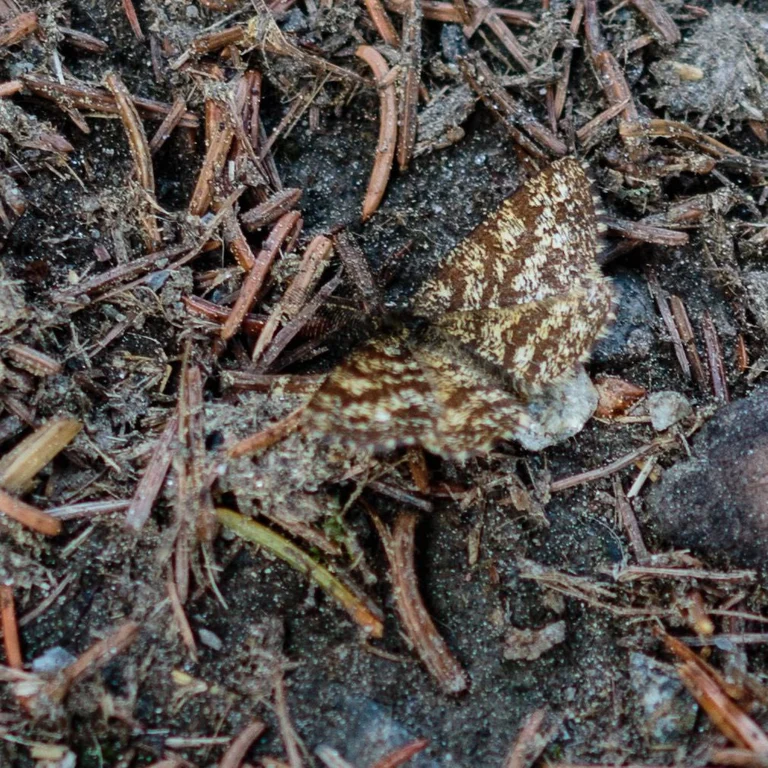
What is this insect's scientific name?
Ematurga atomaria
